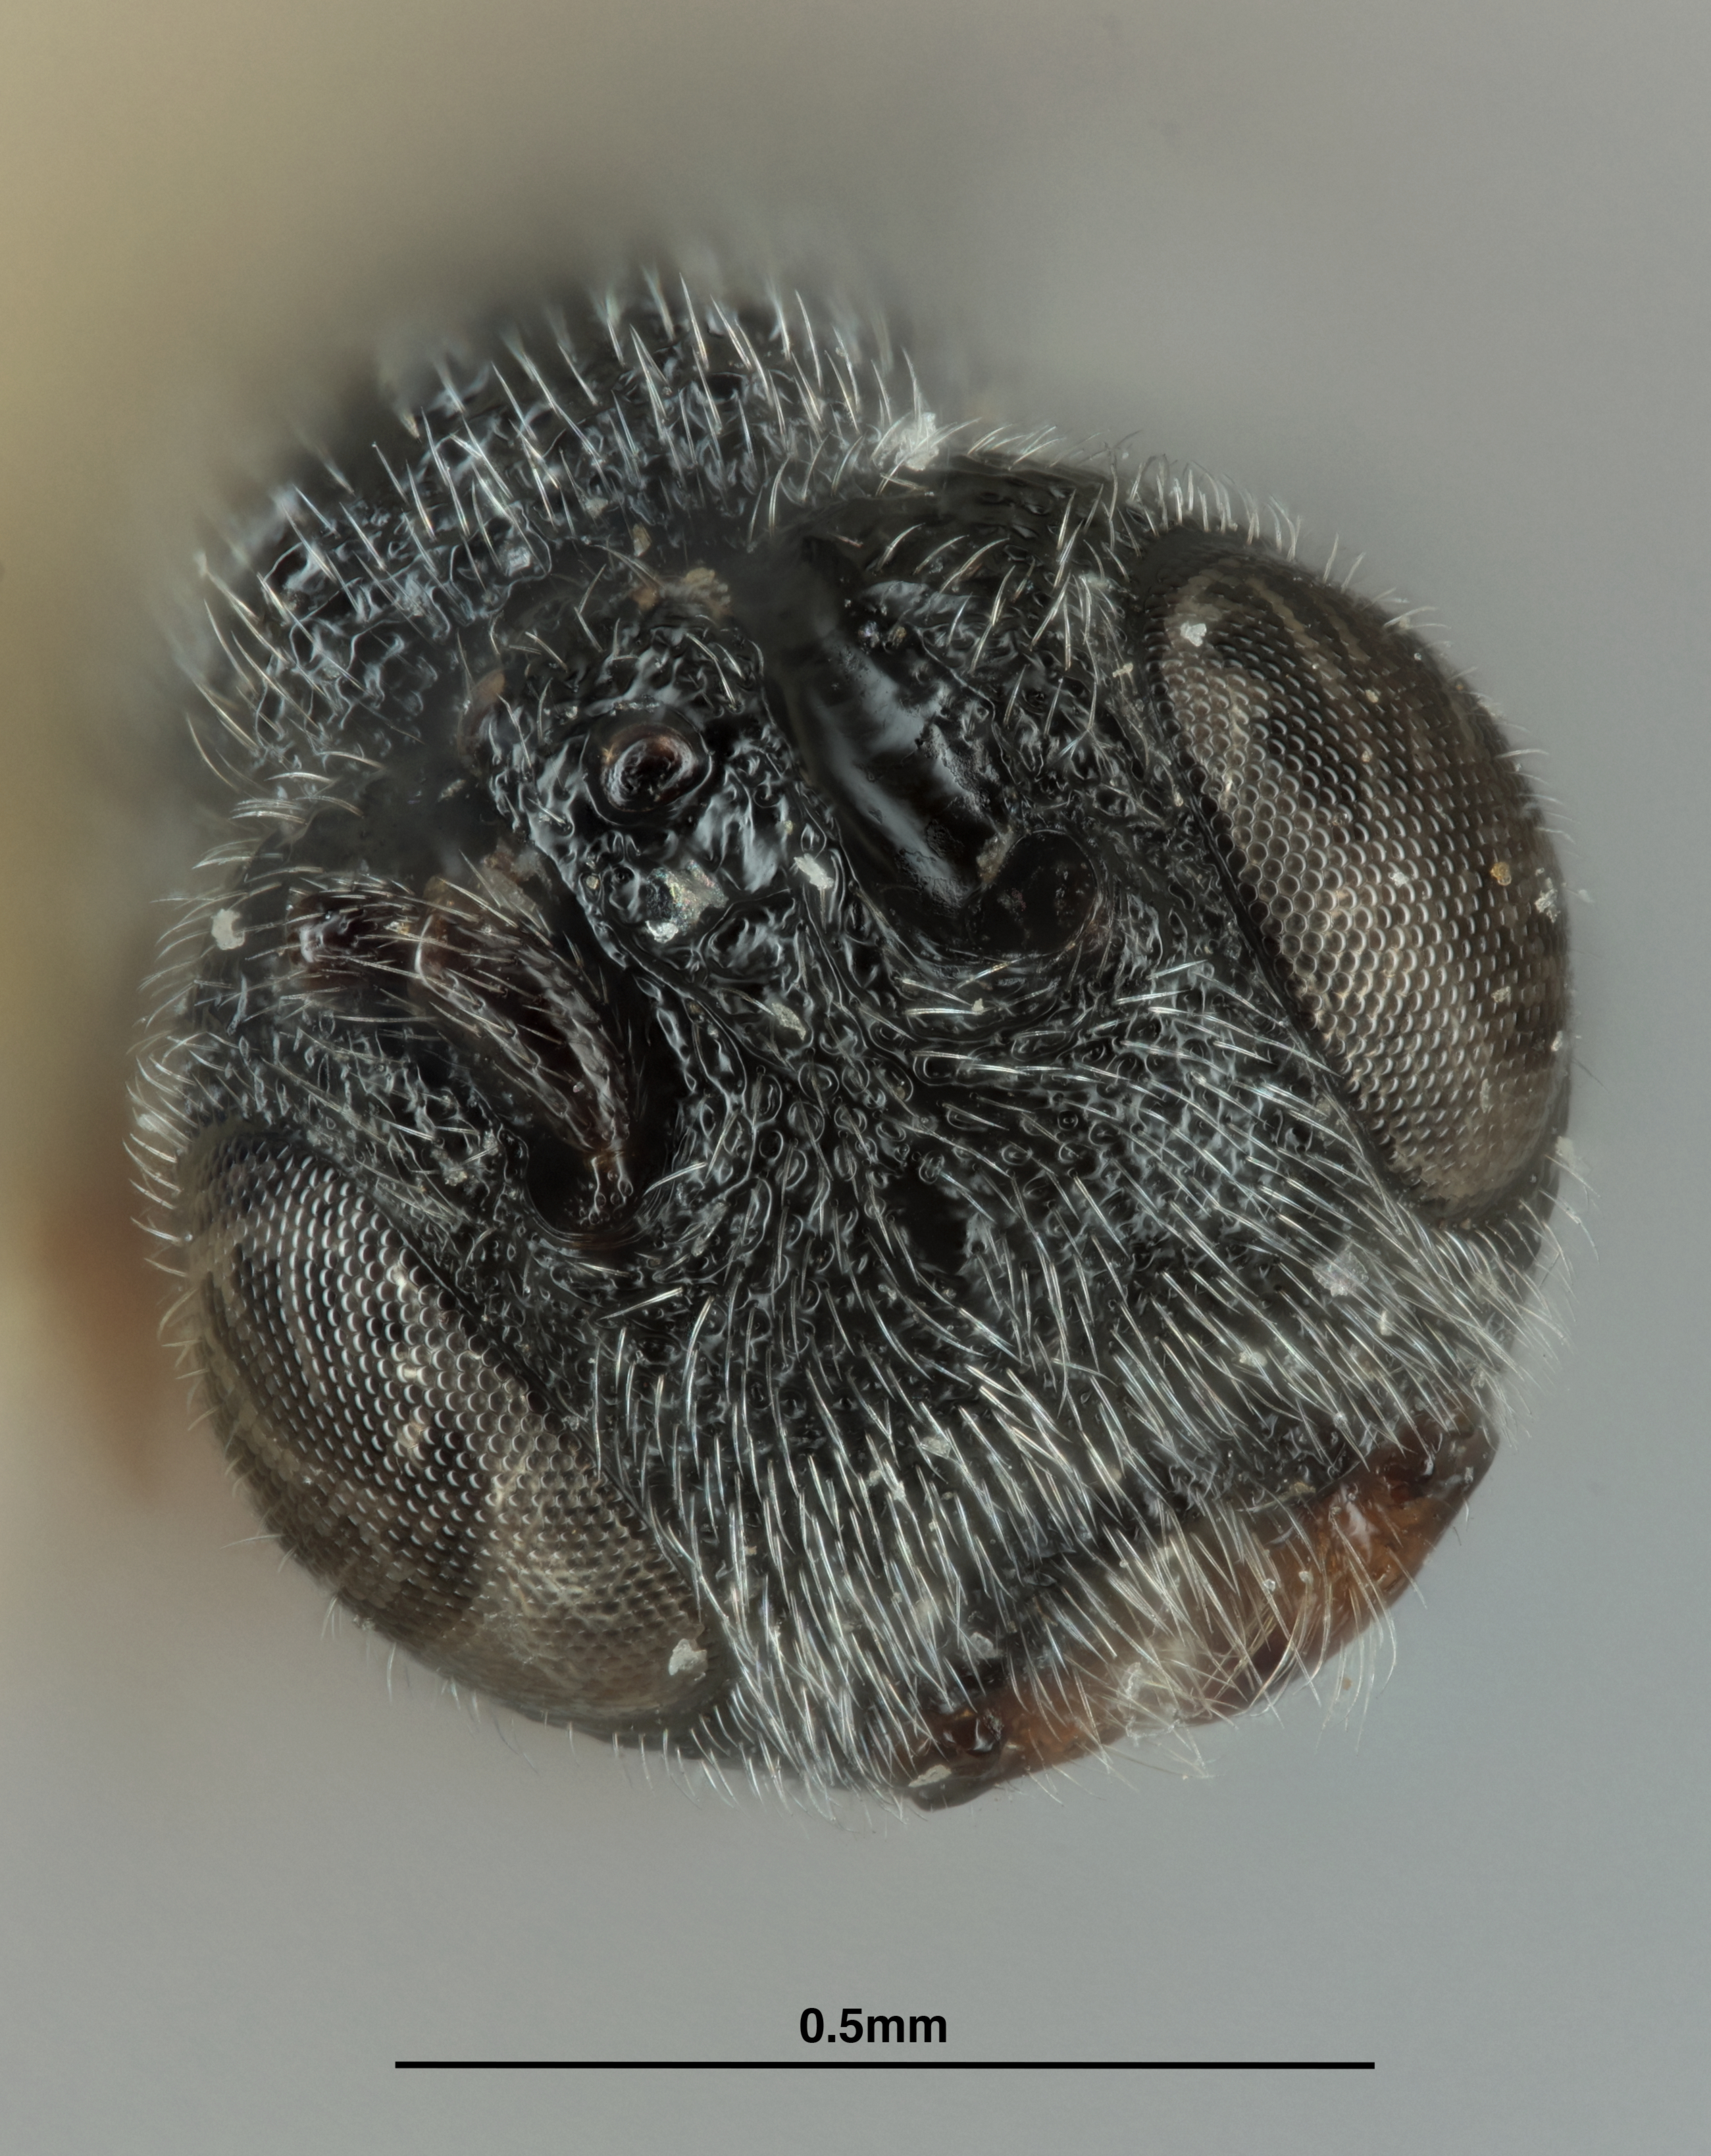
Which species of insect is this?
Urosigalphus aquilus
